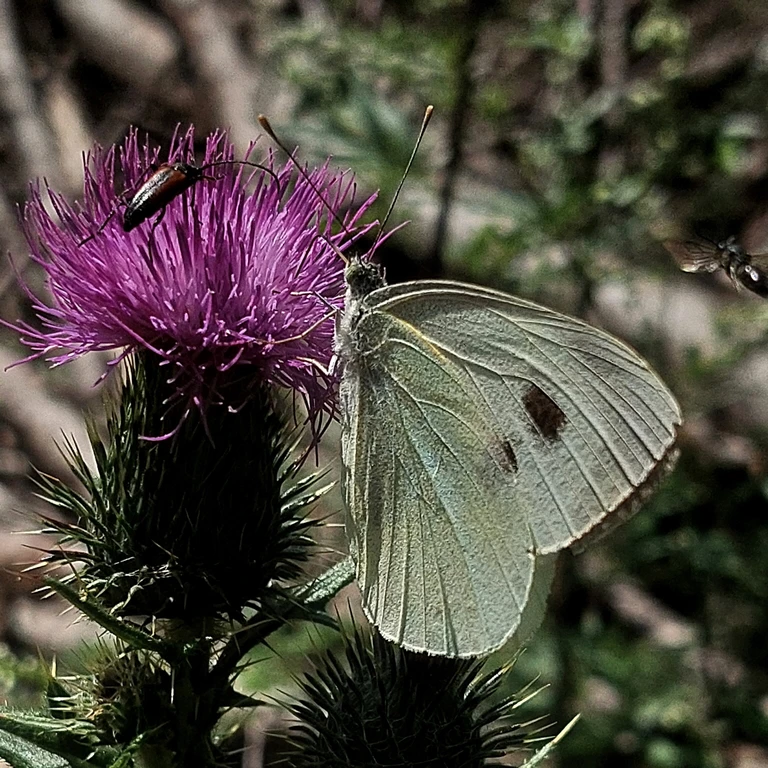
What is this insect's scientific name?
Pieris brassicae
